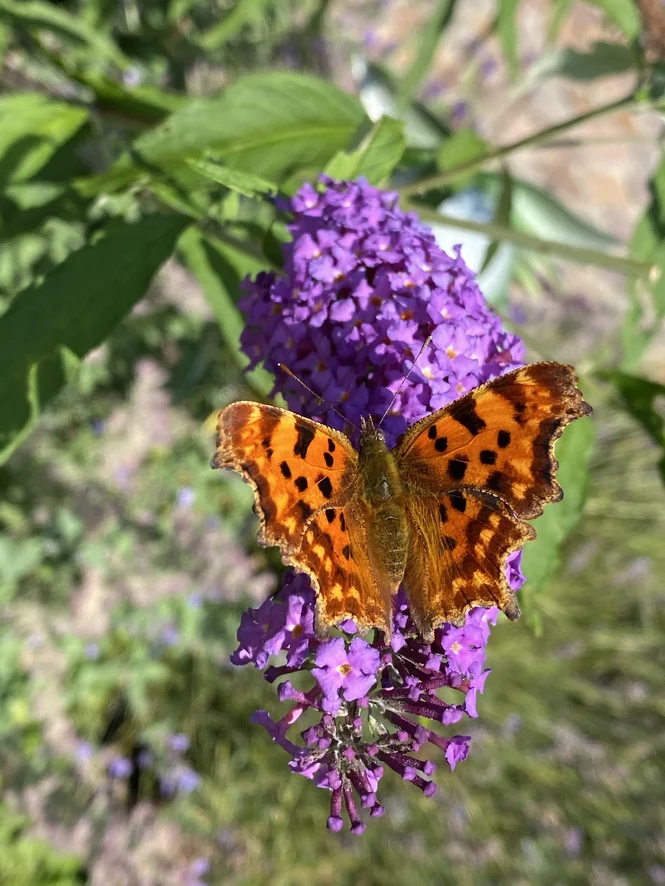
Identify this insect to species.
Polygonia c-album
